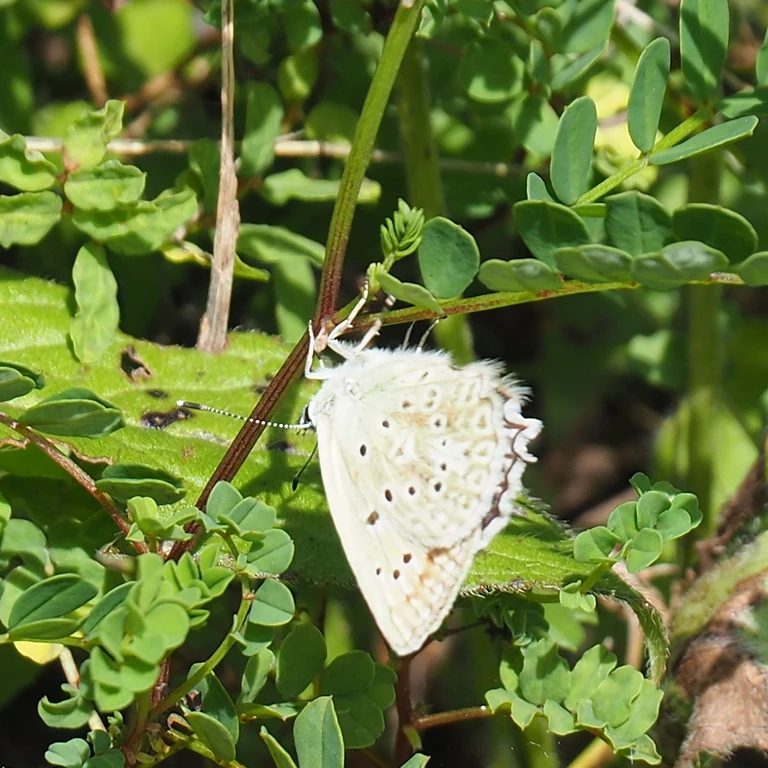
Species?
Polyommatus daphnis
